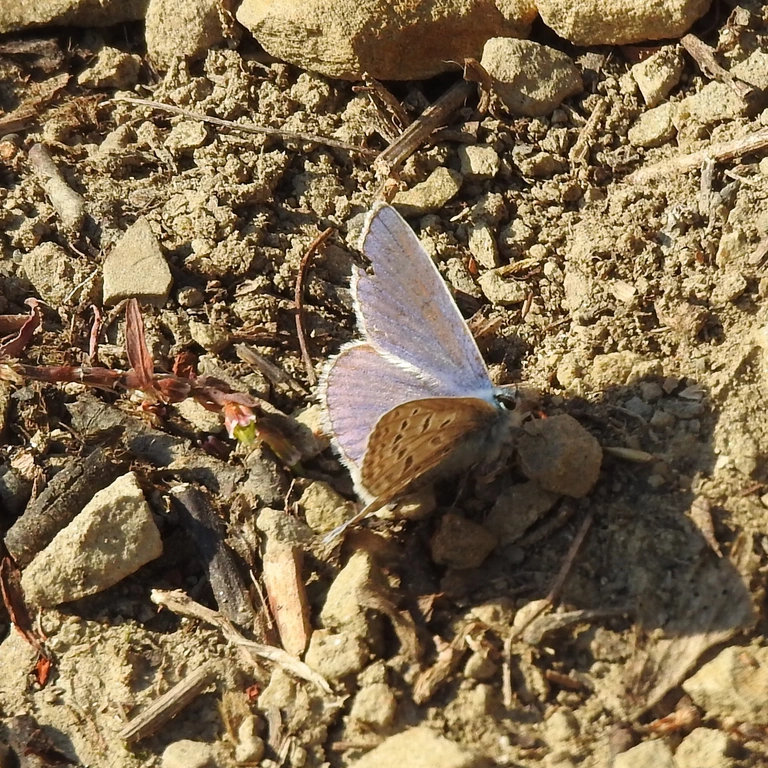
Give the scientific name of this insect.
Polyommatus icarus
